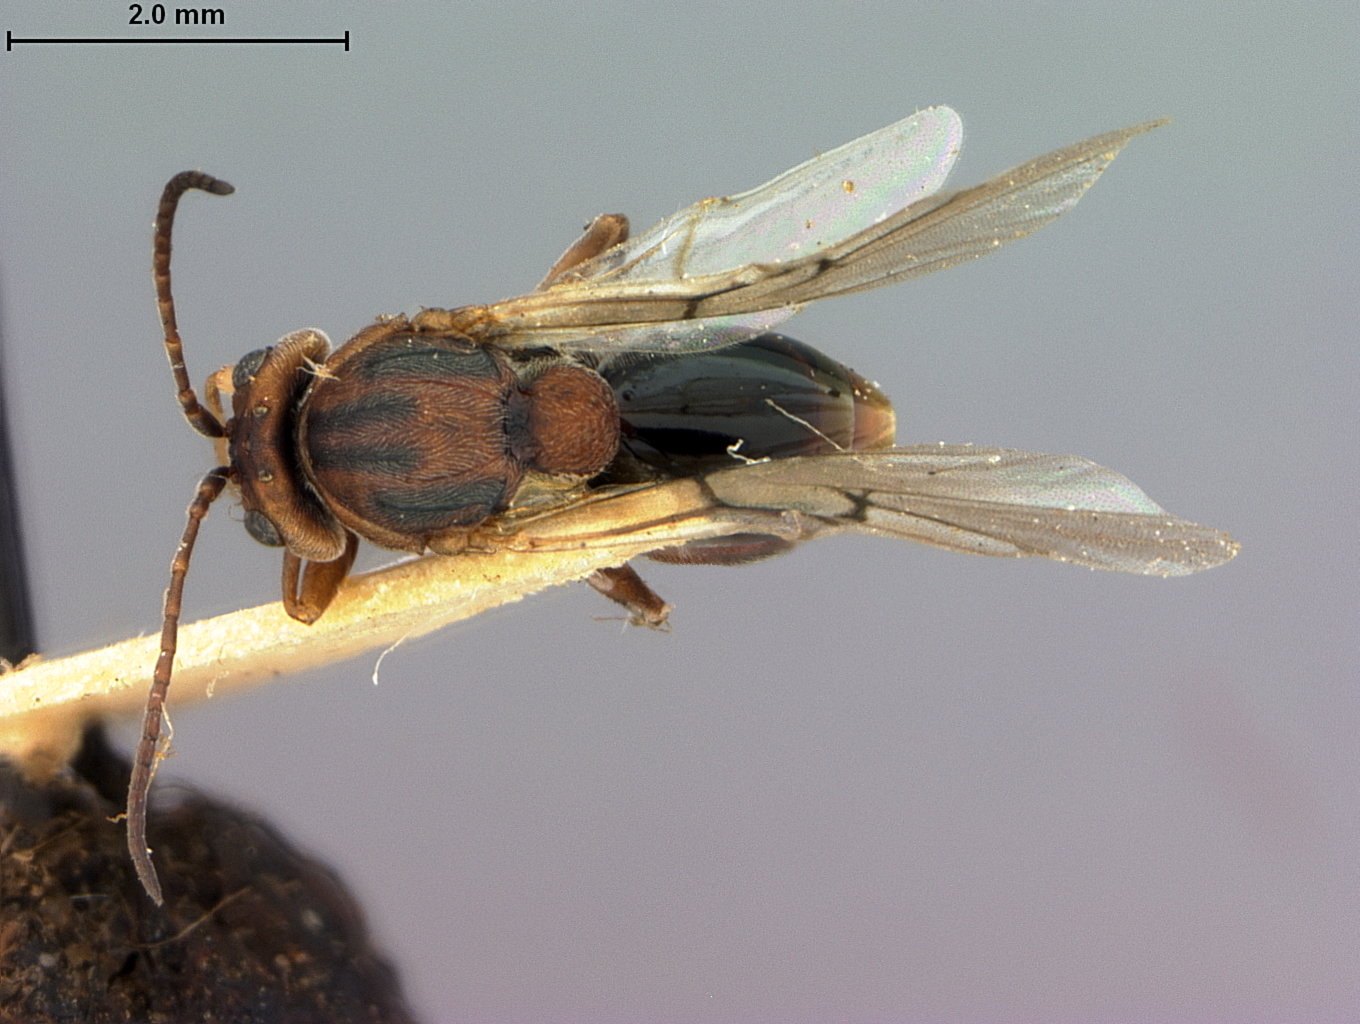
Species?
Callirhytis balanacea
